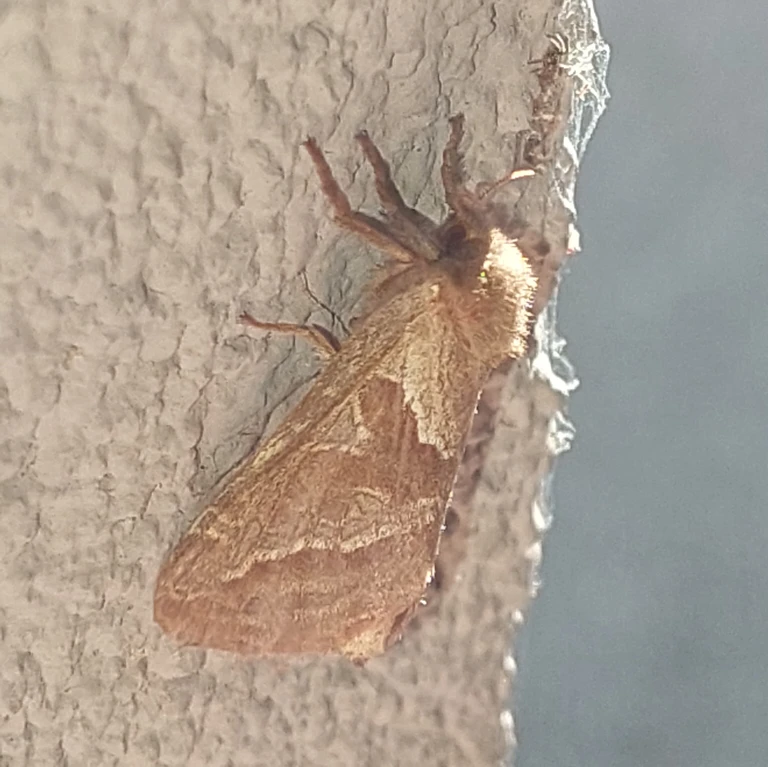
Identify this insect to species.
Triodia sylvina
